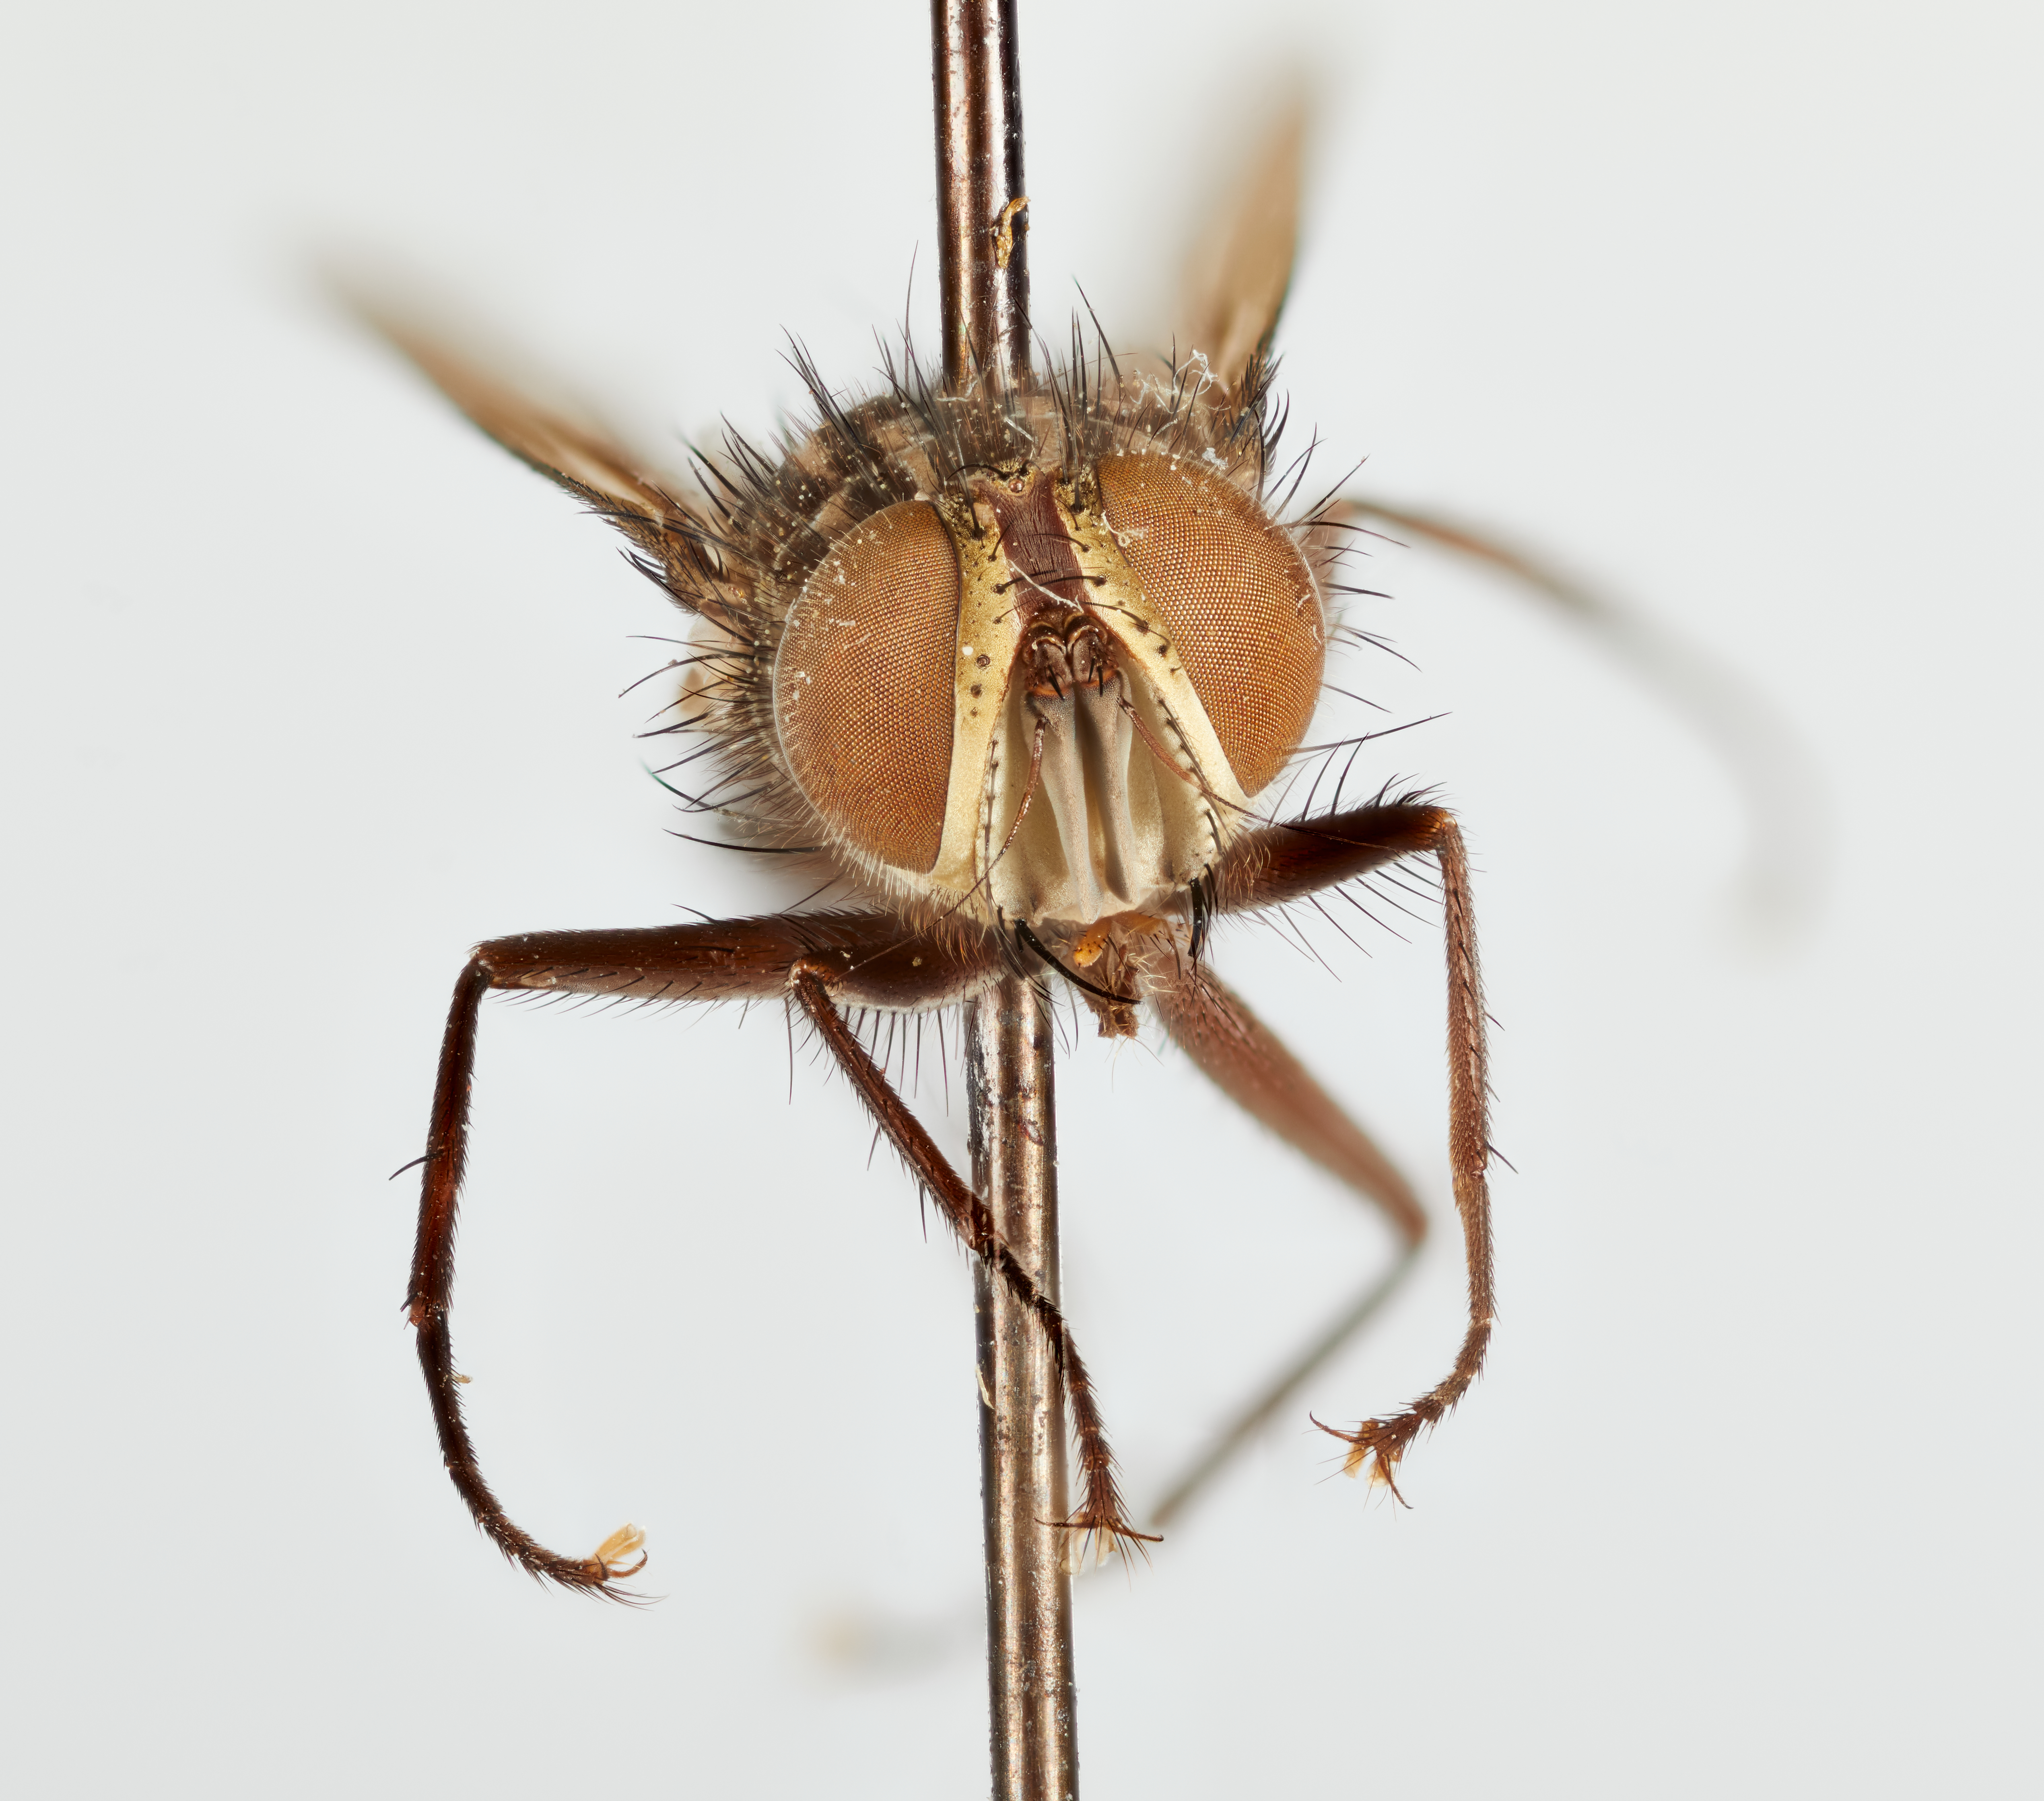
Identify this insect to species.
Phorocera parviteres
